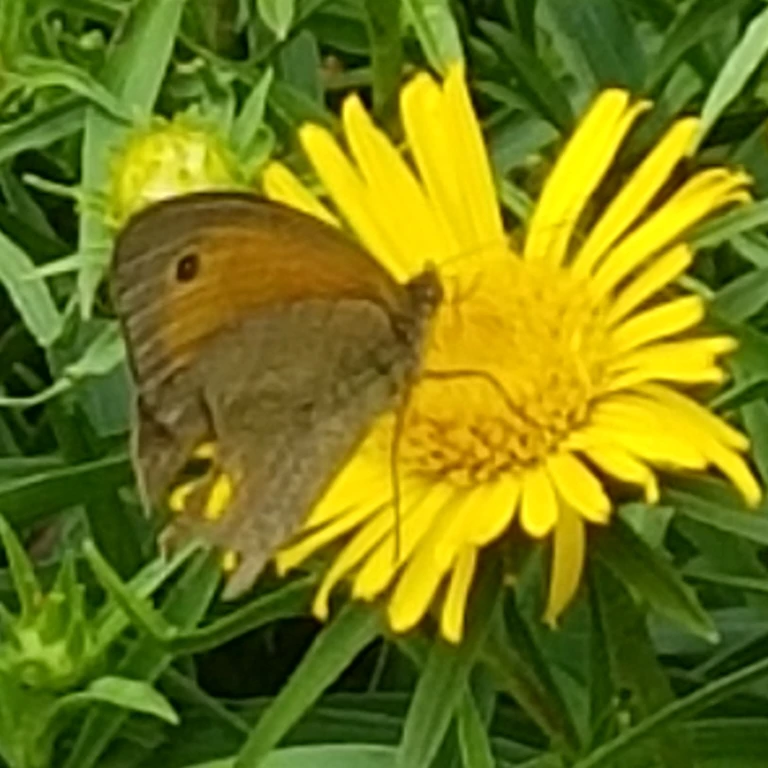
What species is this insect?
Maniola jurtina
